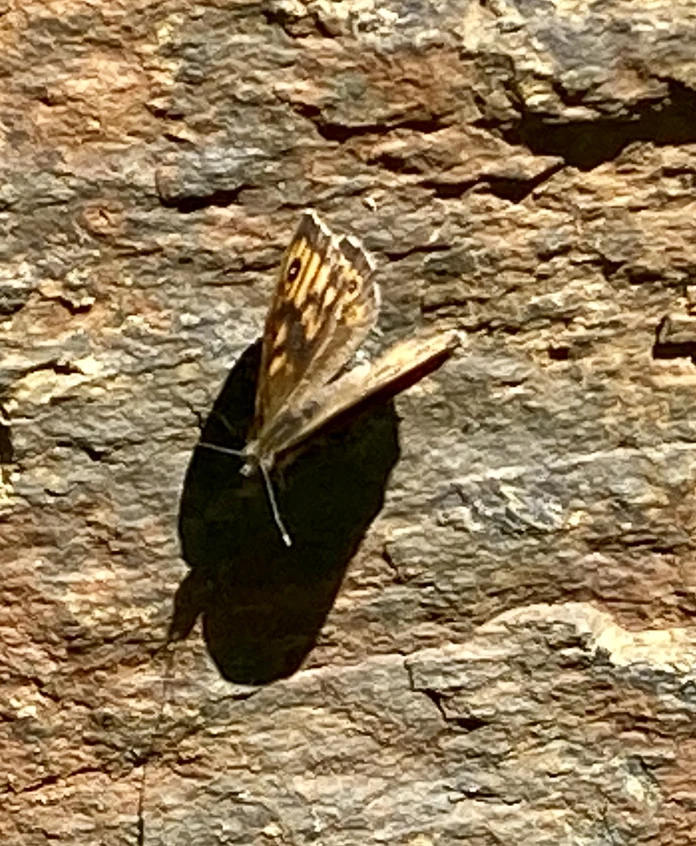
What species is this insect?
Lasiommata megera (also Pararge megera)
